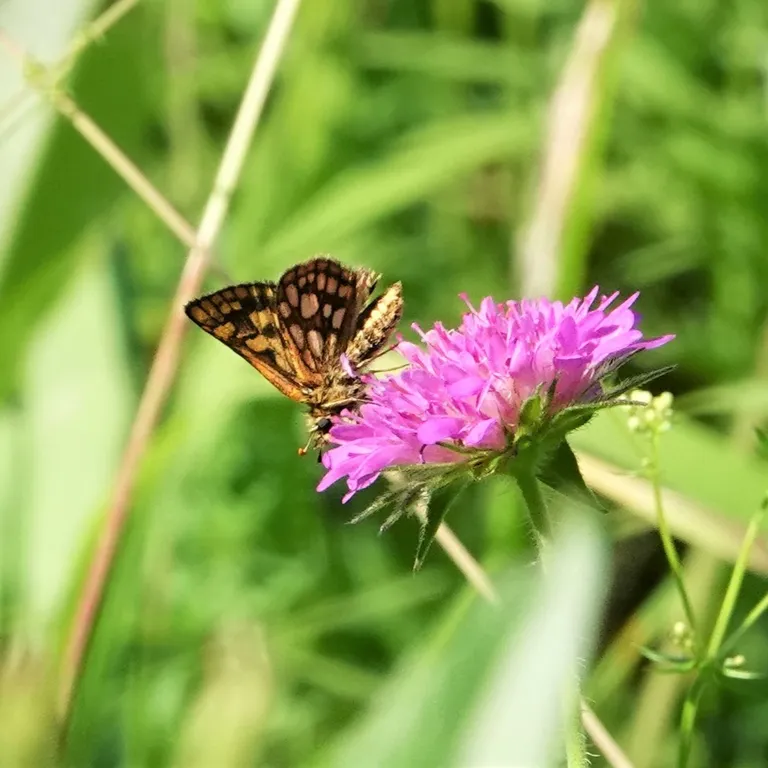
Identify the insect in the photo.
Carterocephalus palaemon
